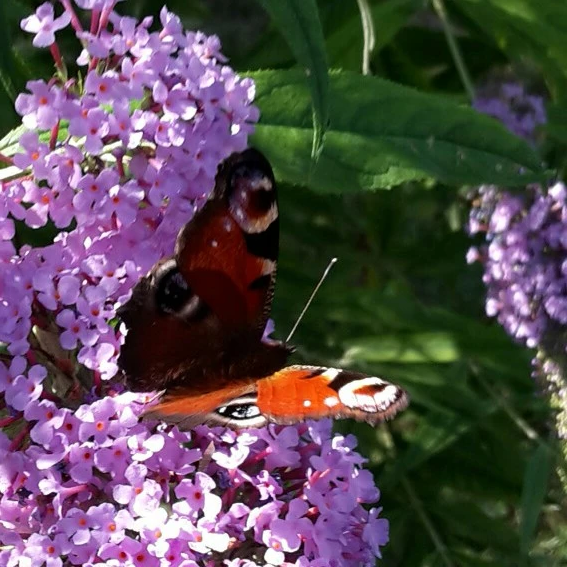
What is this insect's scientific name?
Aglais io
